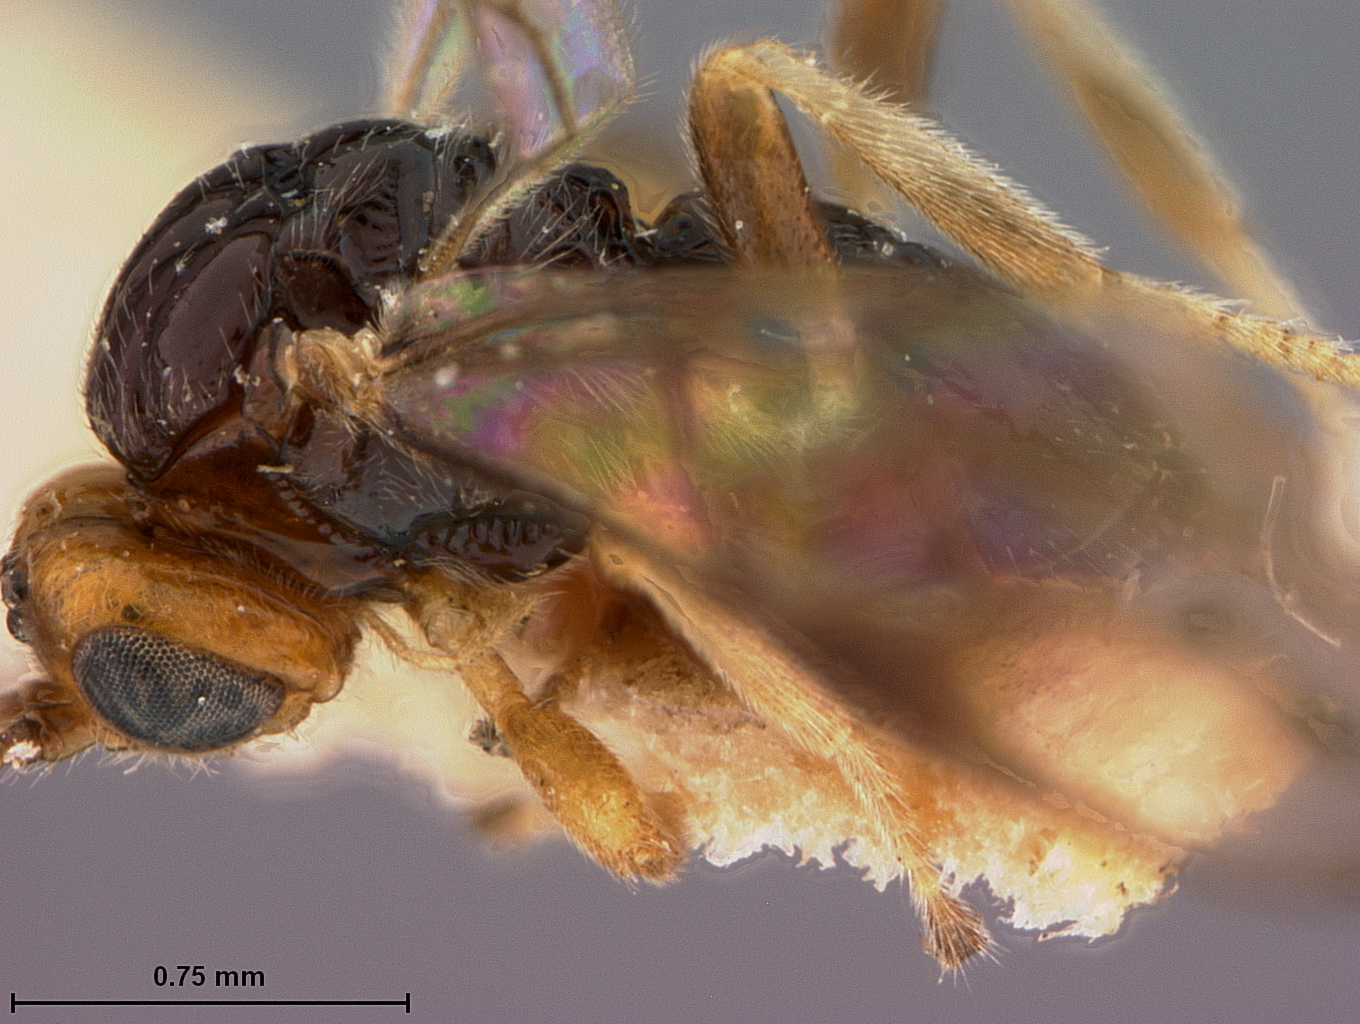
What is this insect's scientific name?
Opius manii
